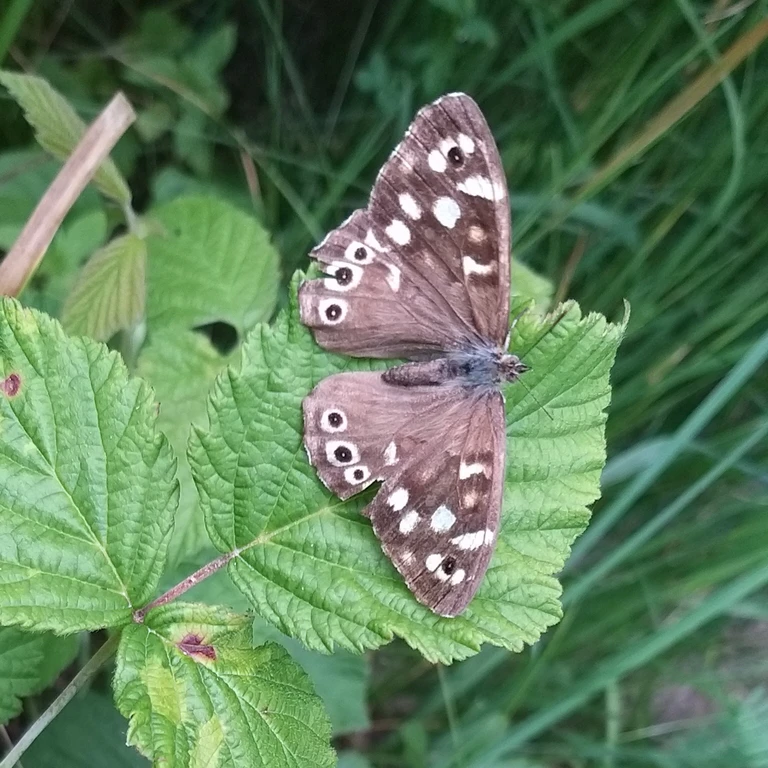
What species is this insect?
Pararge aegeria
